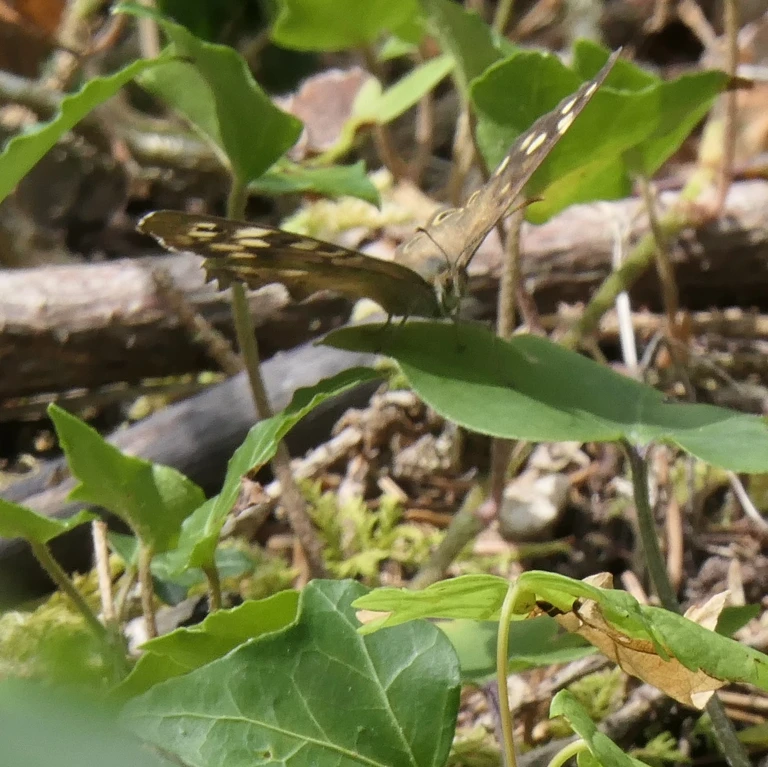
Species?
Pararge aegeria
